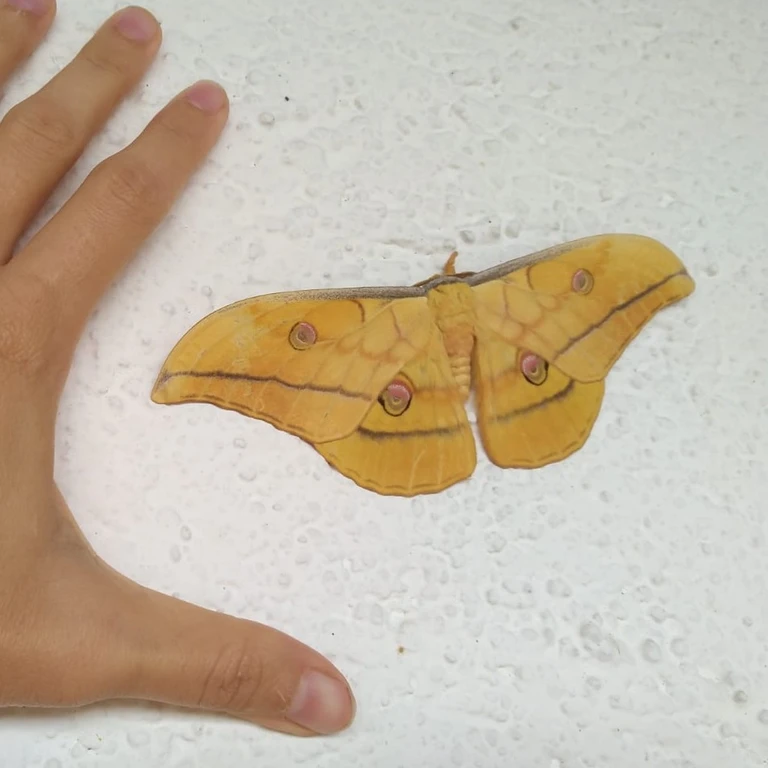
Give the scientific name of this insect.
Antheraea yamamai
